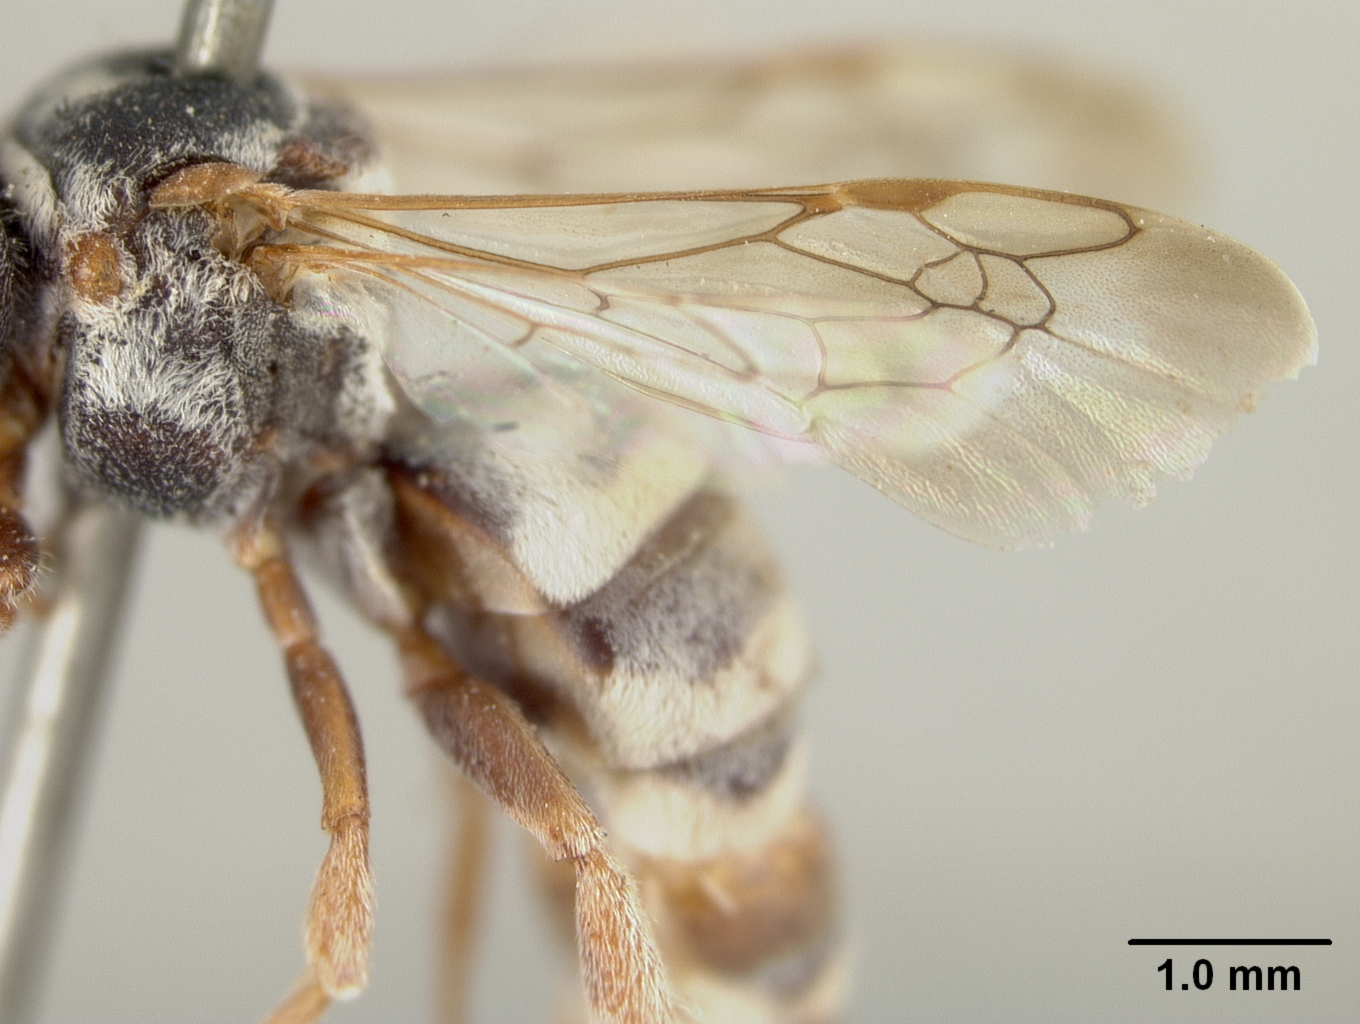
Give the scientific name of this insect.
Epeolus crucis
